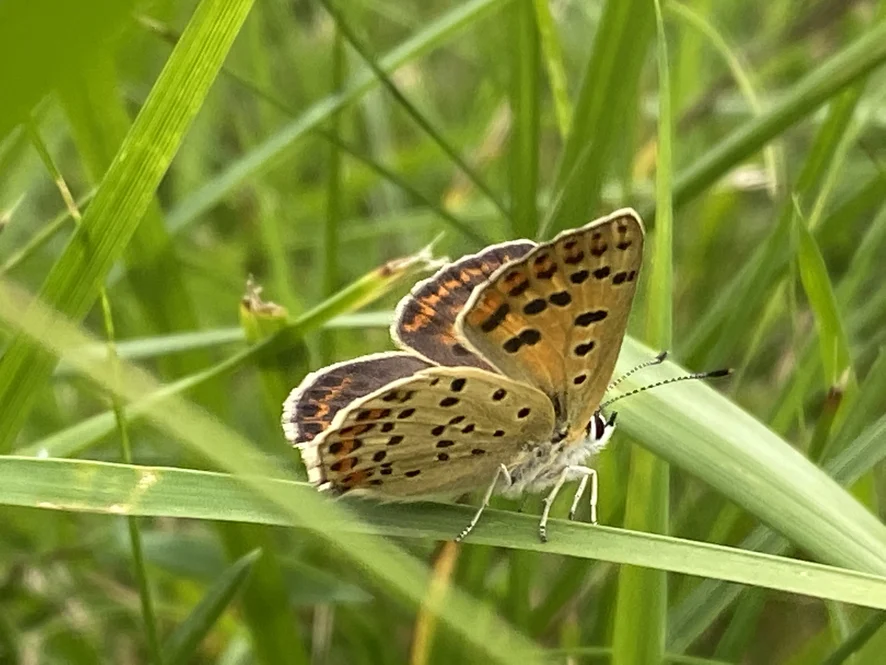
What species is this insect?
Lycaena tityrus (also Loweia tityrus)
